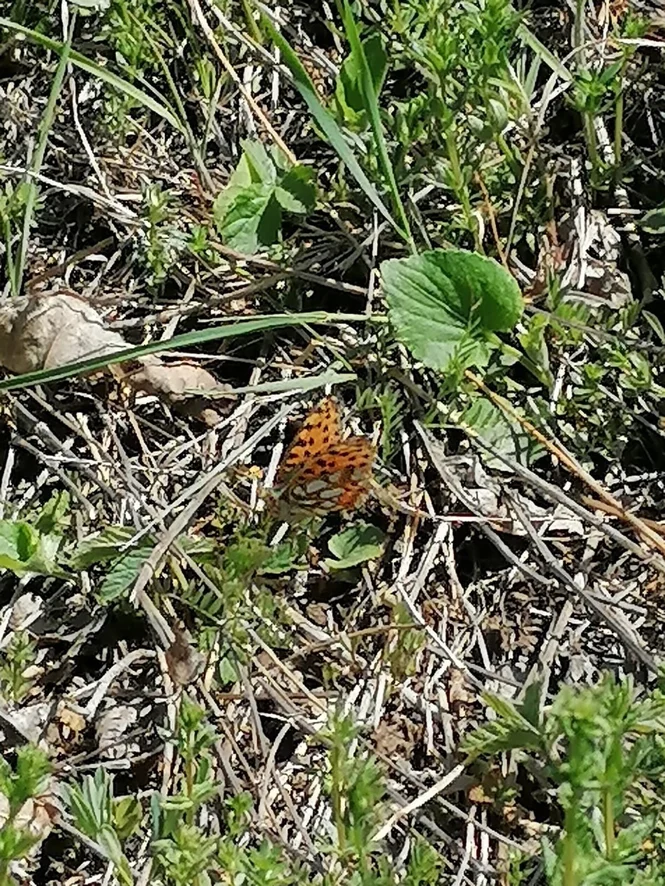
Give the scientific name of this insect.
Issoria lathonia
